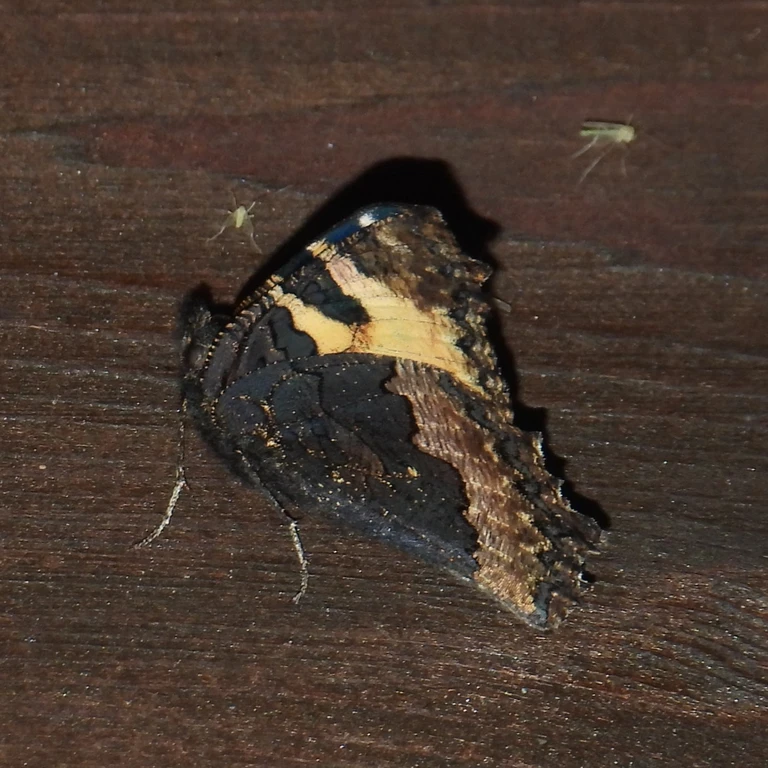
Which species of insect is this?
Aglais urticae
